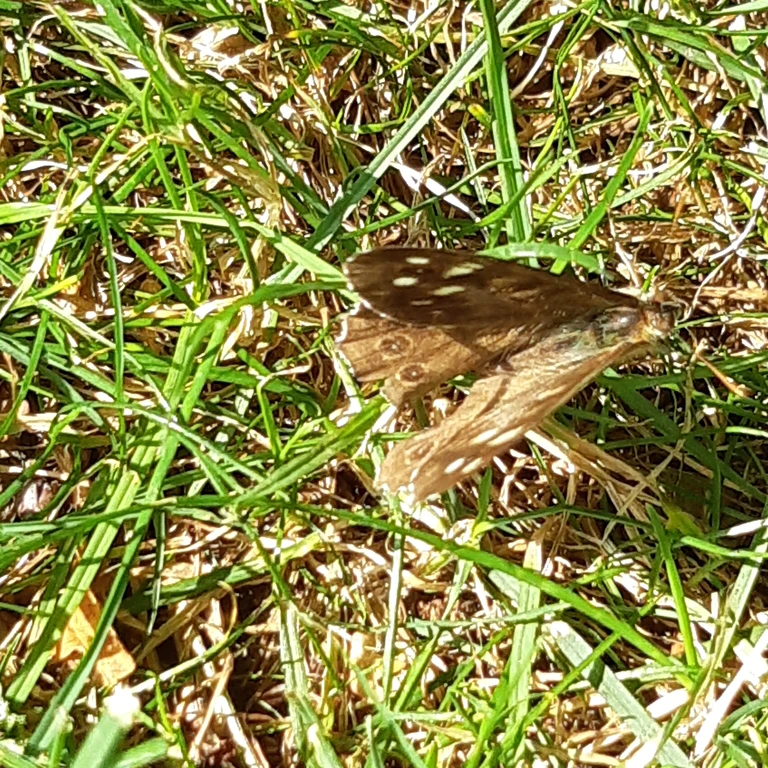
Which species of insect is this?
Pararge aegeria
